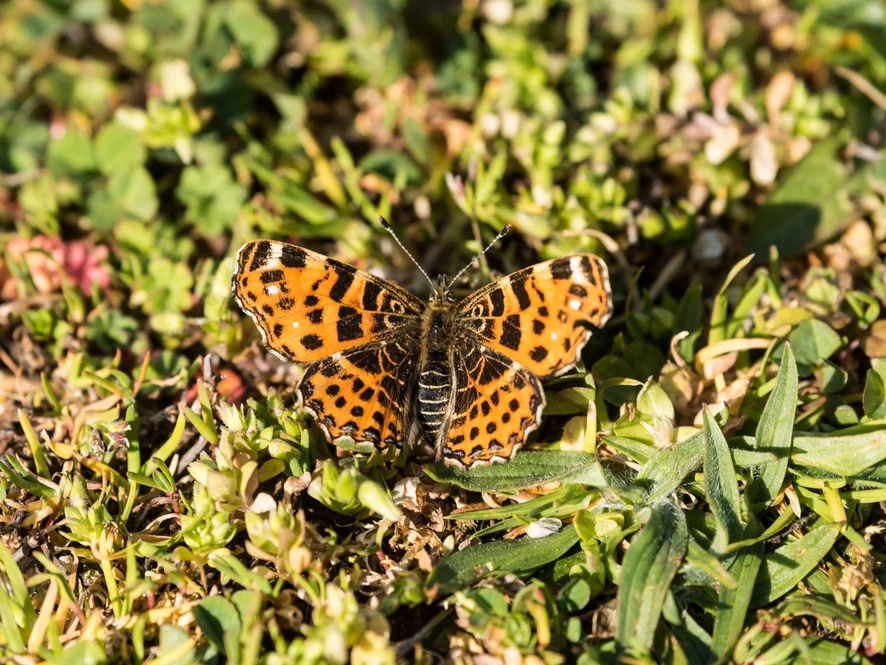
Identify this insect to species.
Araschnia levana
